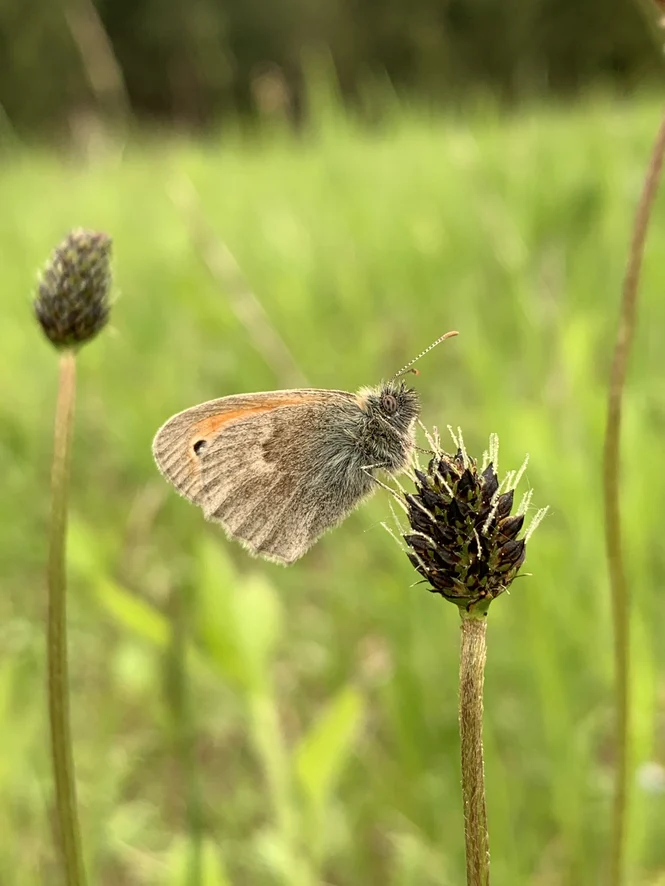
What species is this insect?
Coenonympha pamphilus
